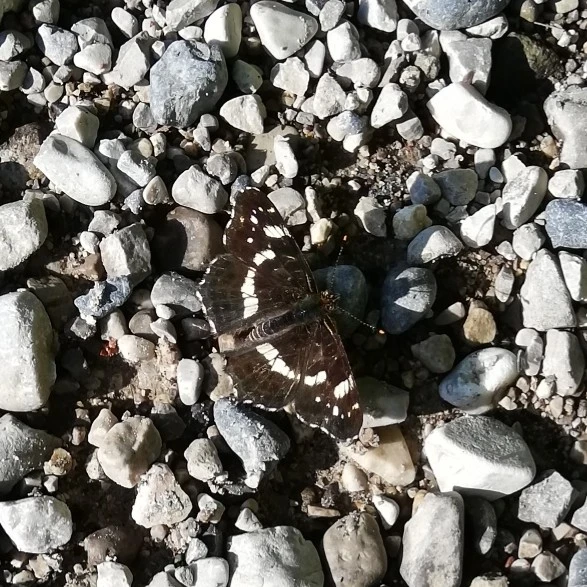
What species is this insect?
Araschnia levana
